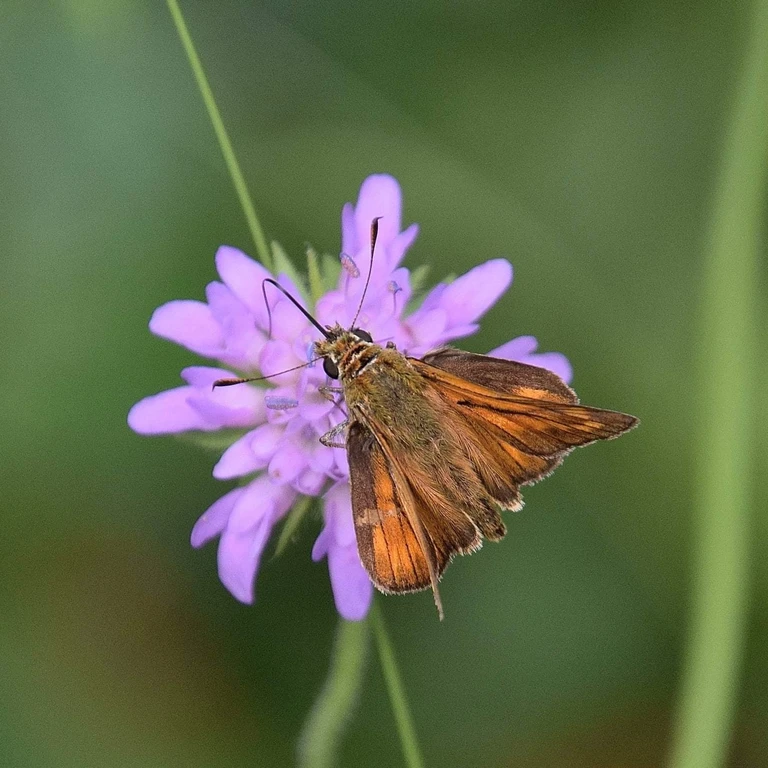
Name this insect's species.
Ochlodes sylvanus (also Ochlodes venata)
